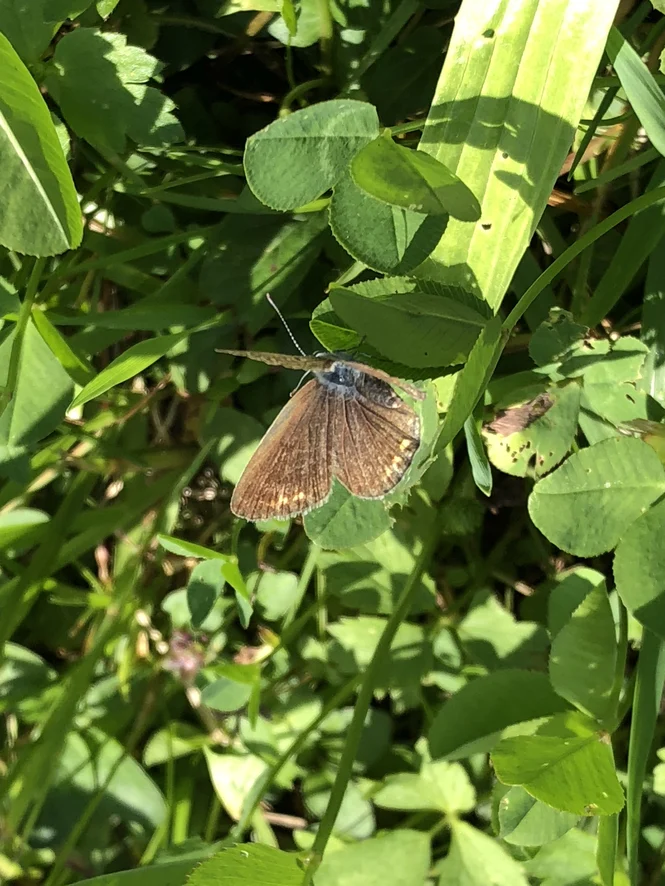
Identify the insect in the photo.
Polyommatus icarus
